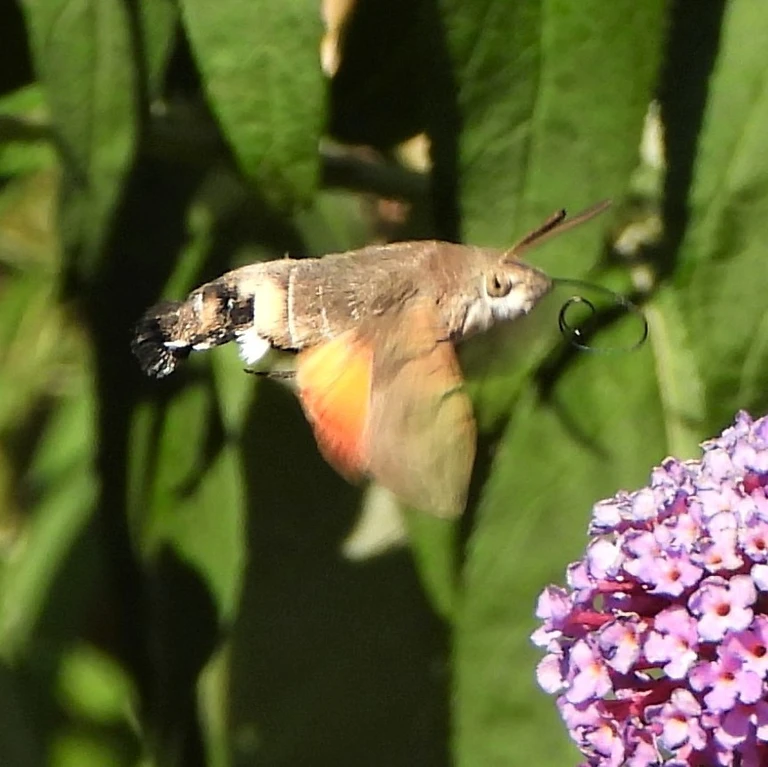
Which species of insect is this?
Macroglossum stellatarum
